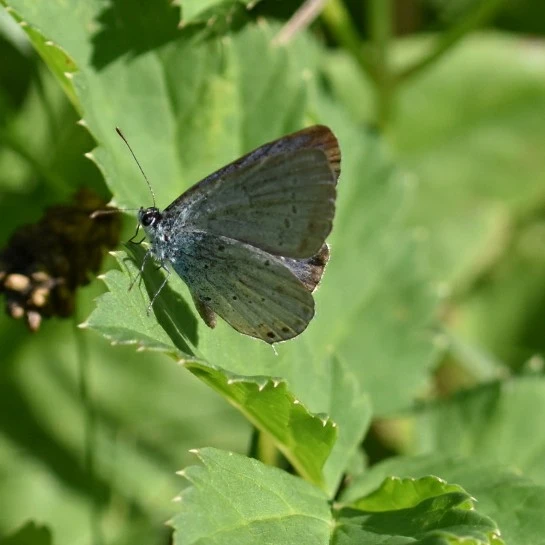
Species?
Cupido argiades (also Elkalyce argiades)
